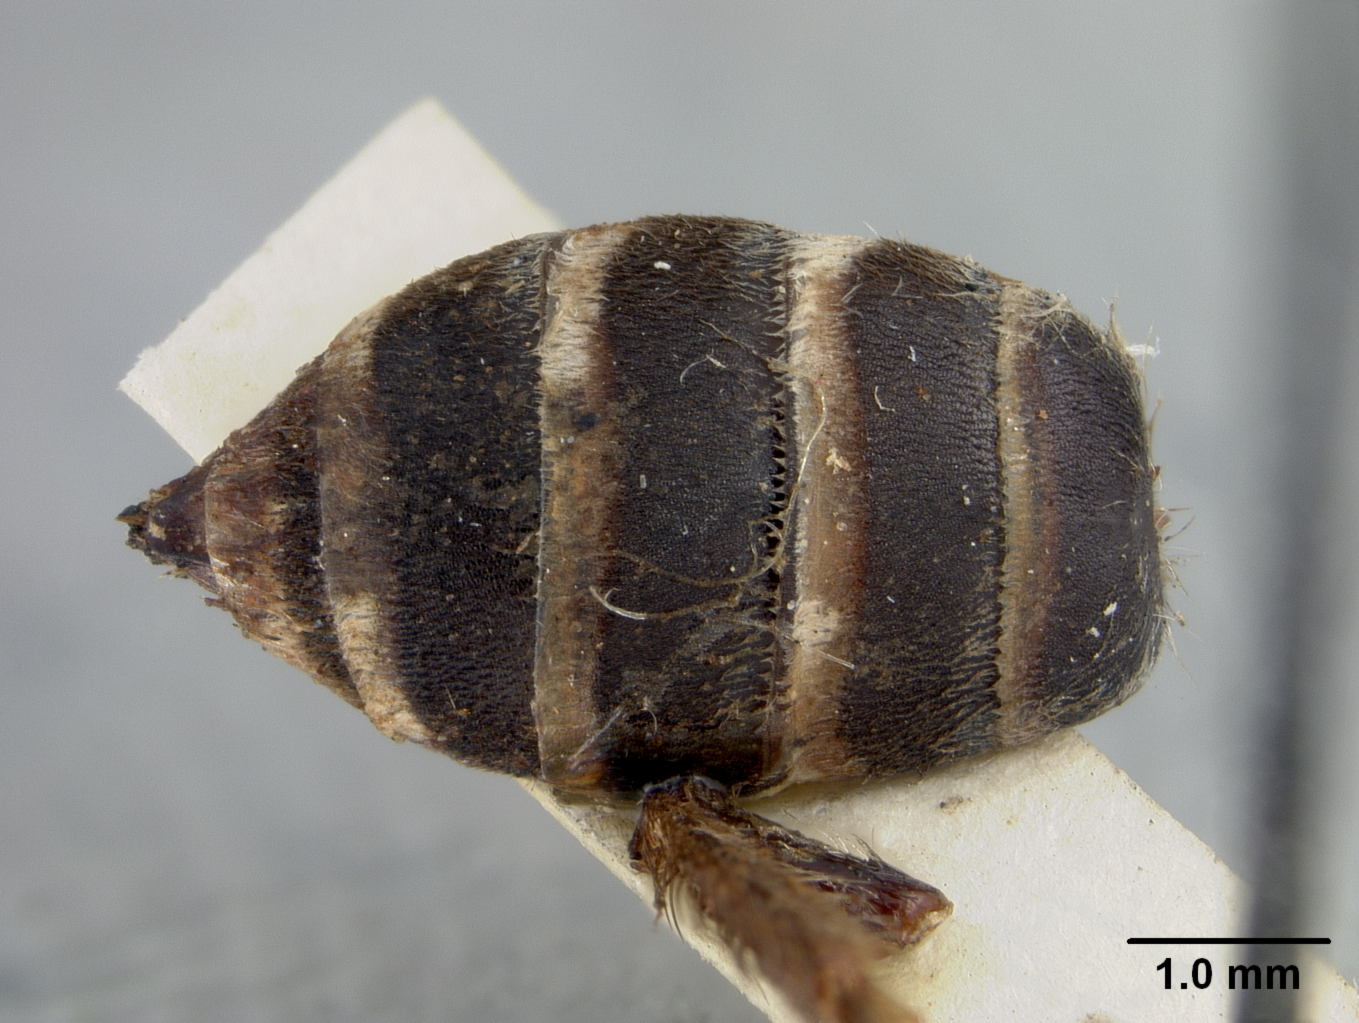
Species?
Panurgomia fuchsi
